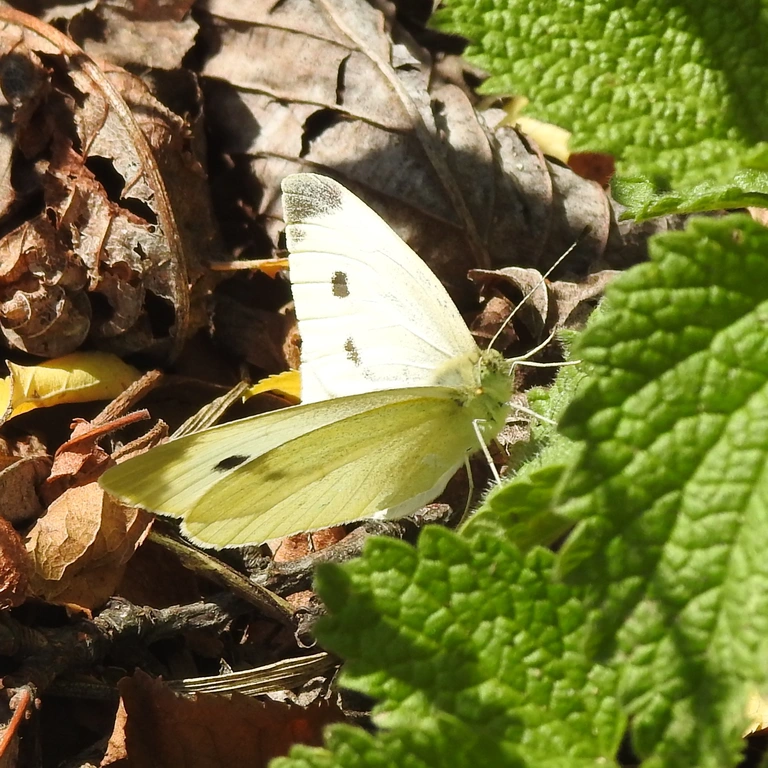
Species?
Pieris rapae
